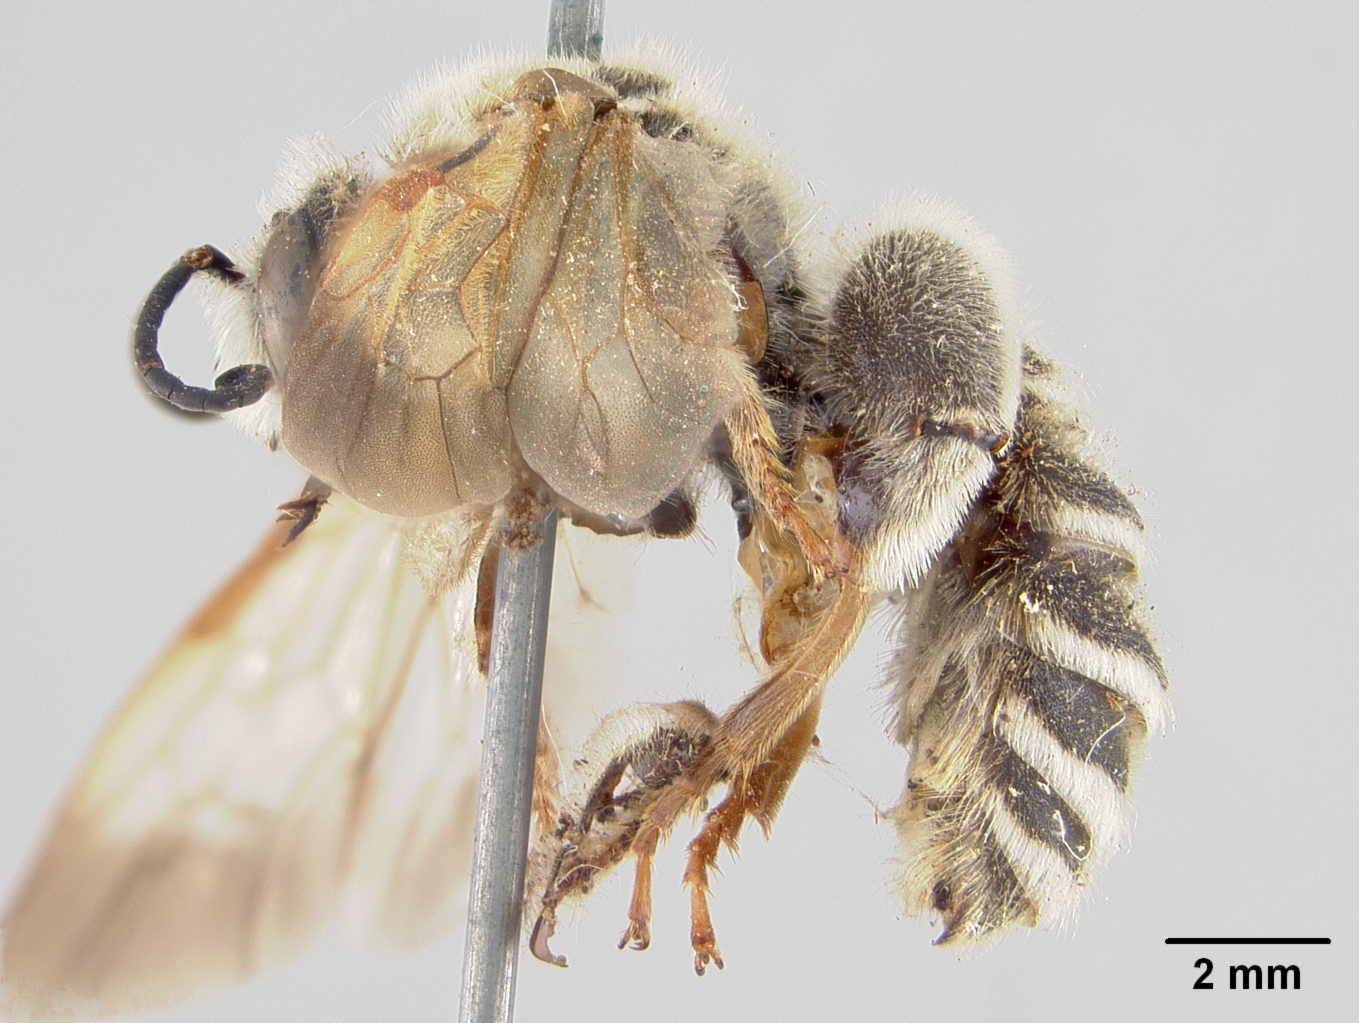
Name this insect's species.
Dieunomia mesillae
